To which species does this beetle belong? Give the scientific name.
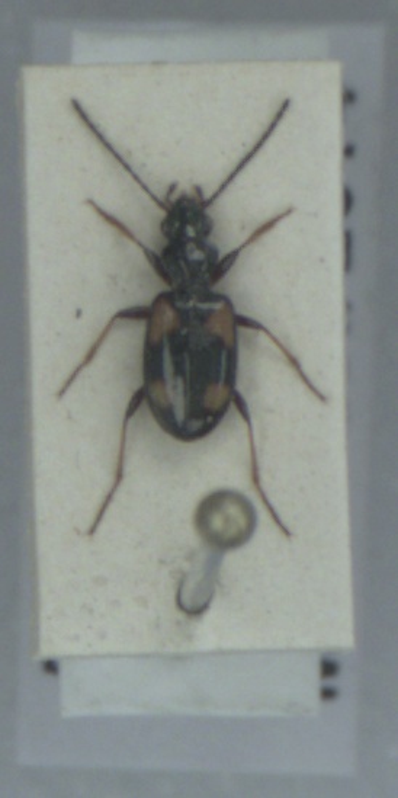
Bembidion illigeri
